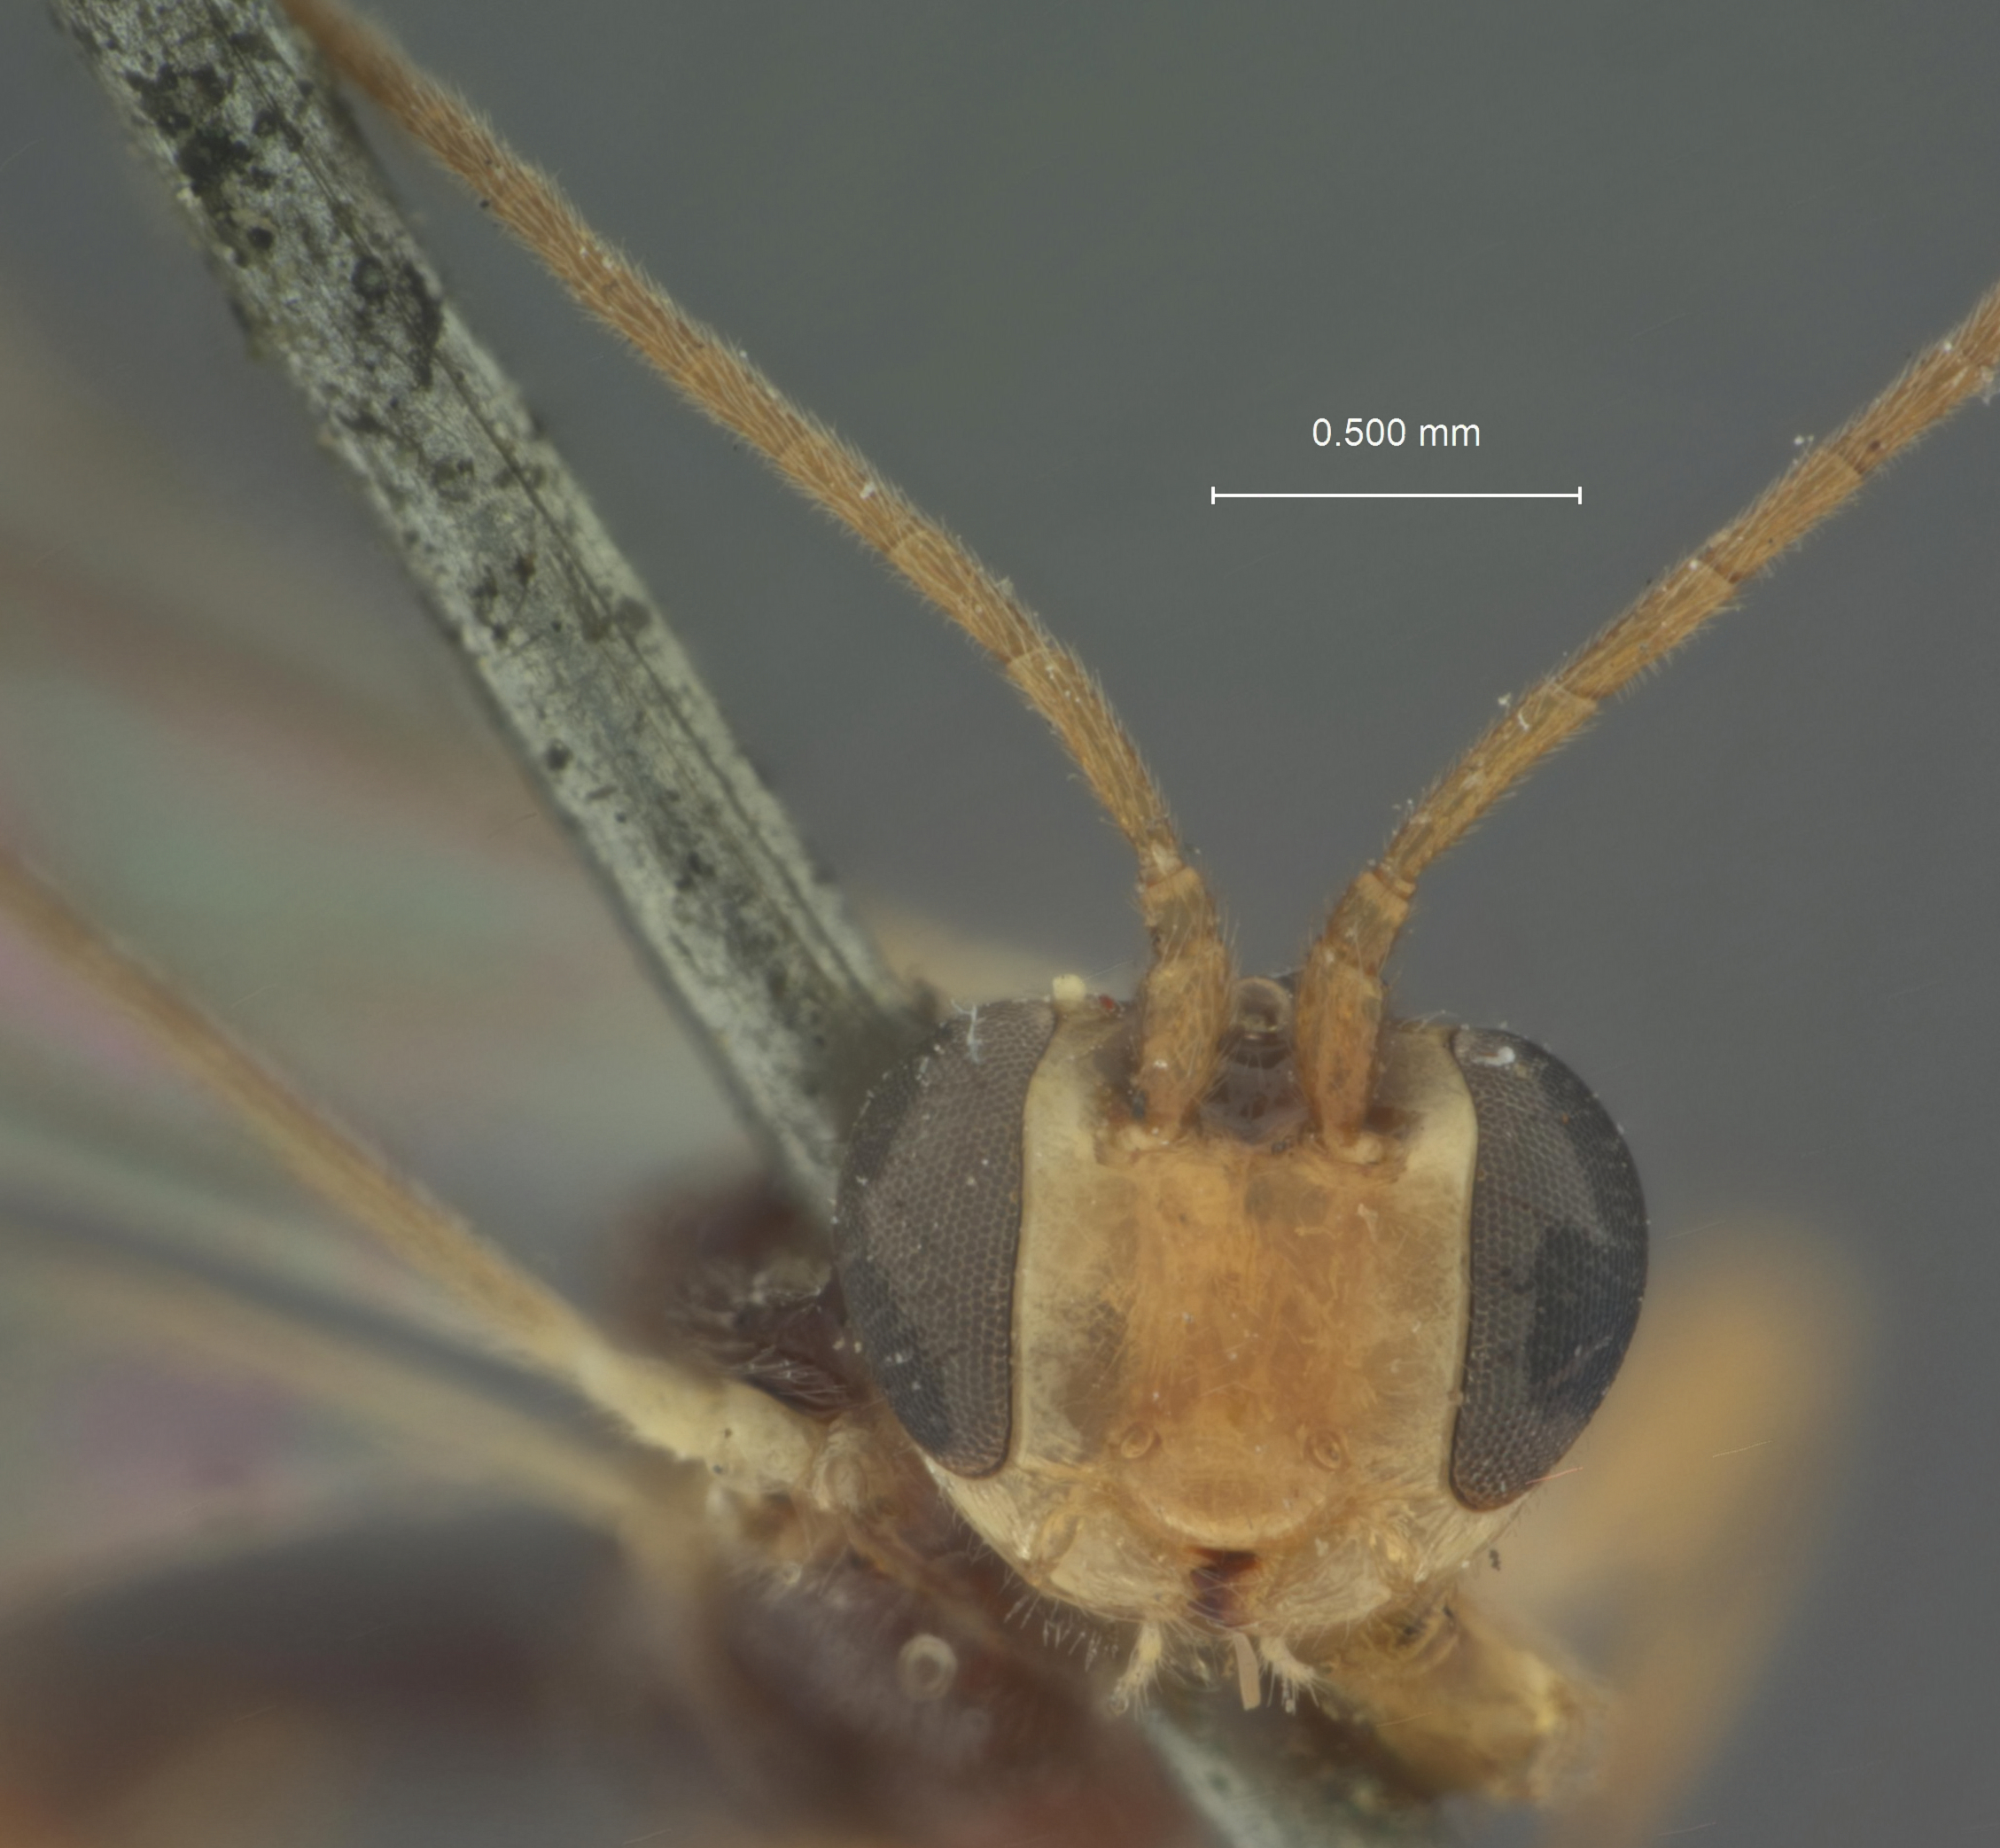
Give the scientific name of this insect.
Mesochorus tachinae
